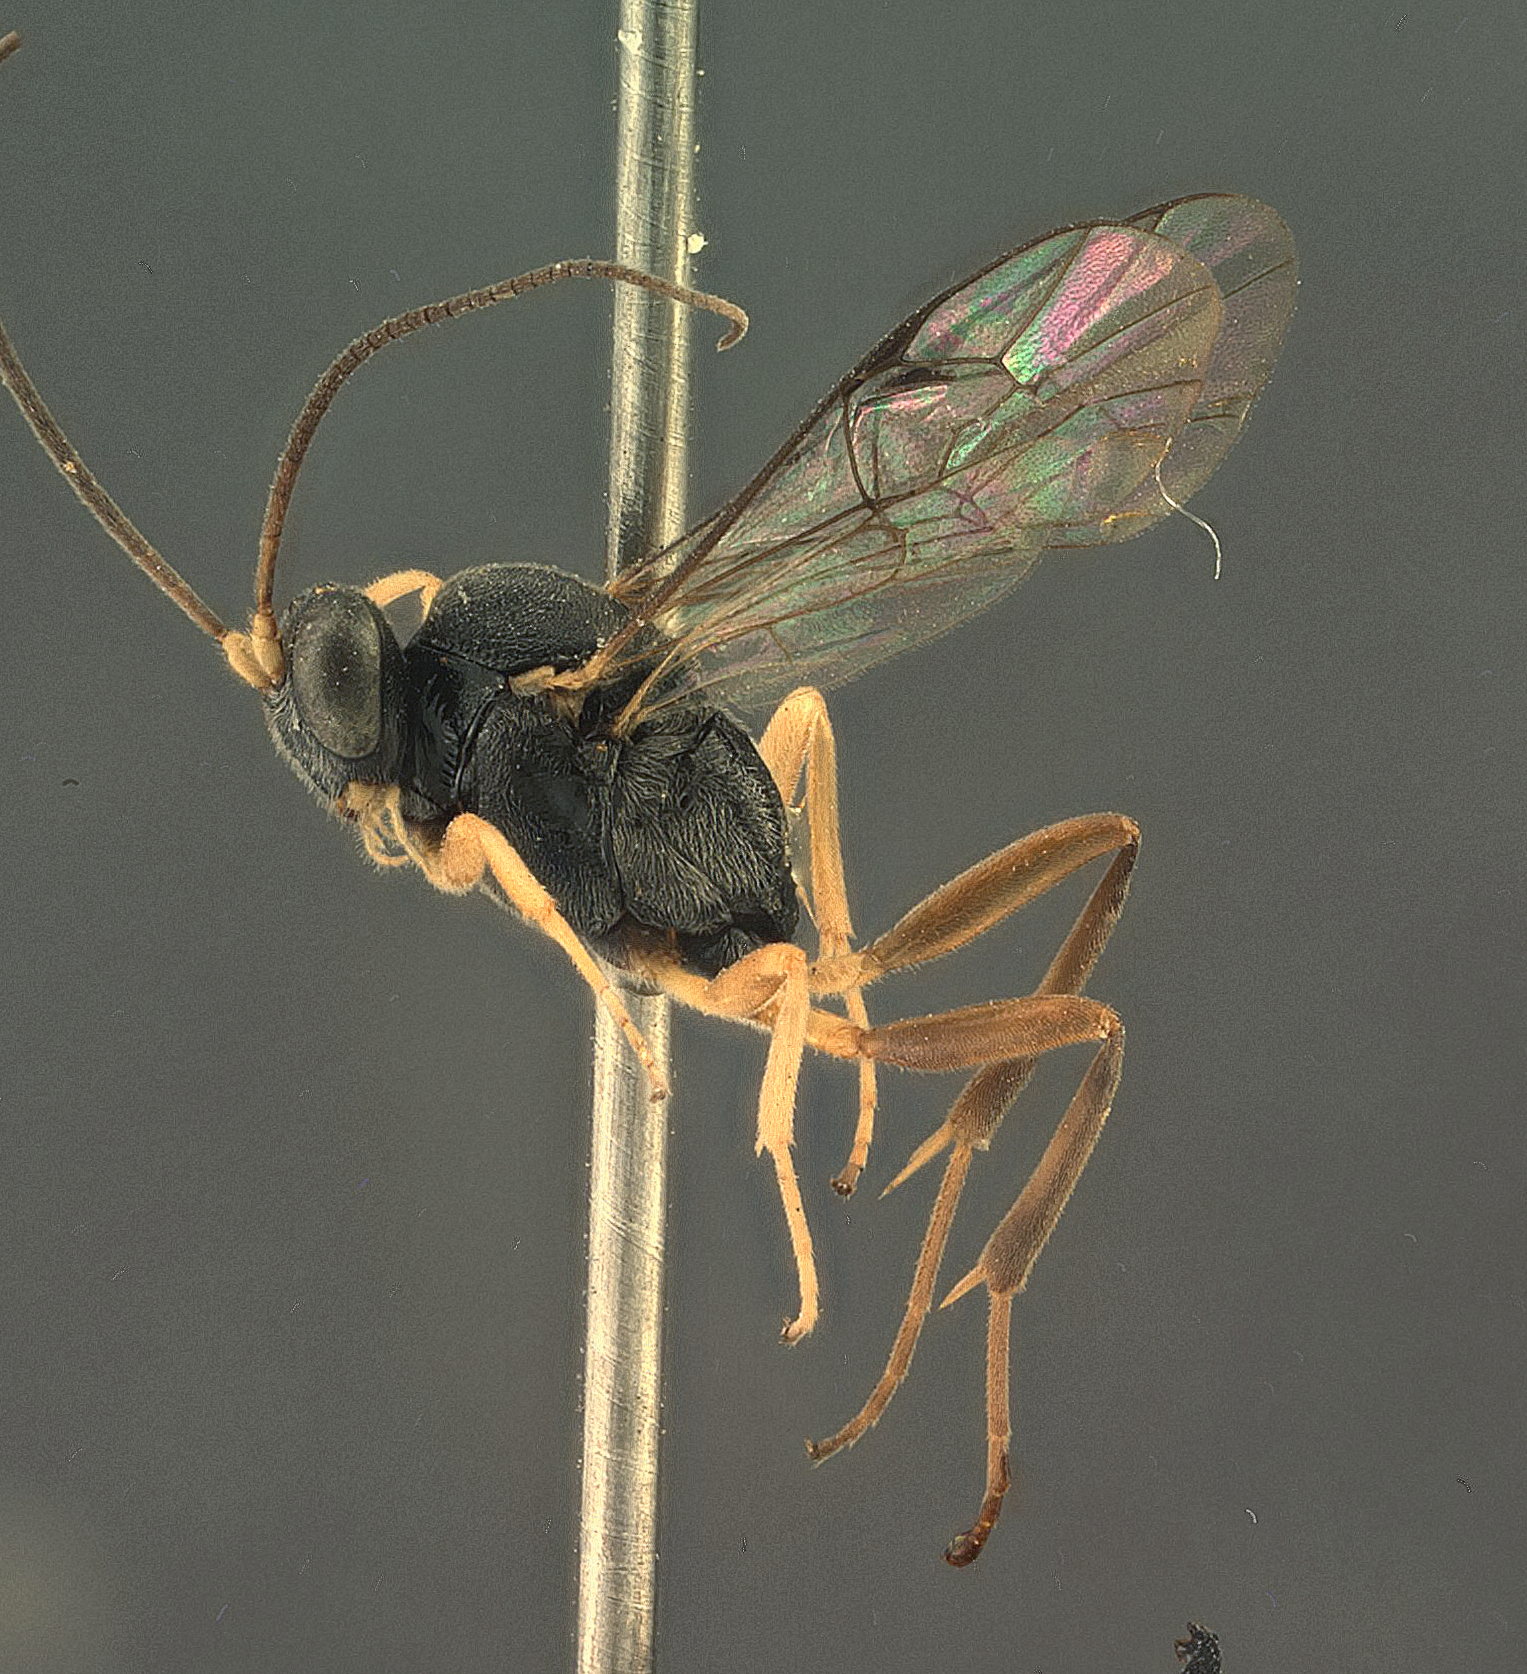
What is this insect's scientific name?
Venturia oblongata
